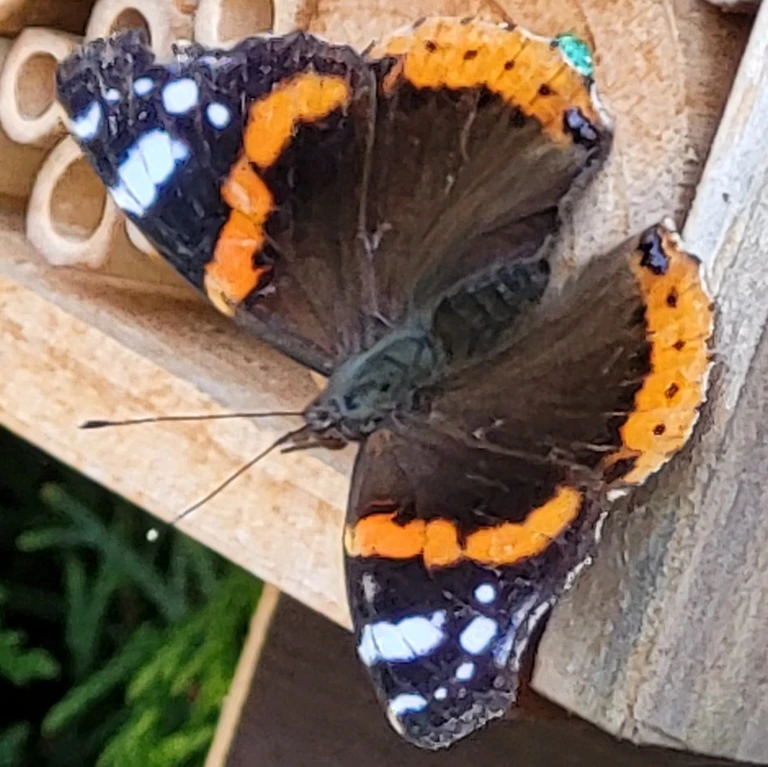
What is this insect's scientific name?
Vanessa atalanta
